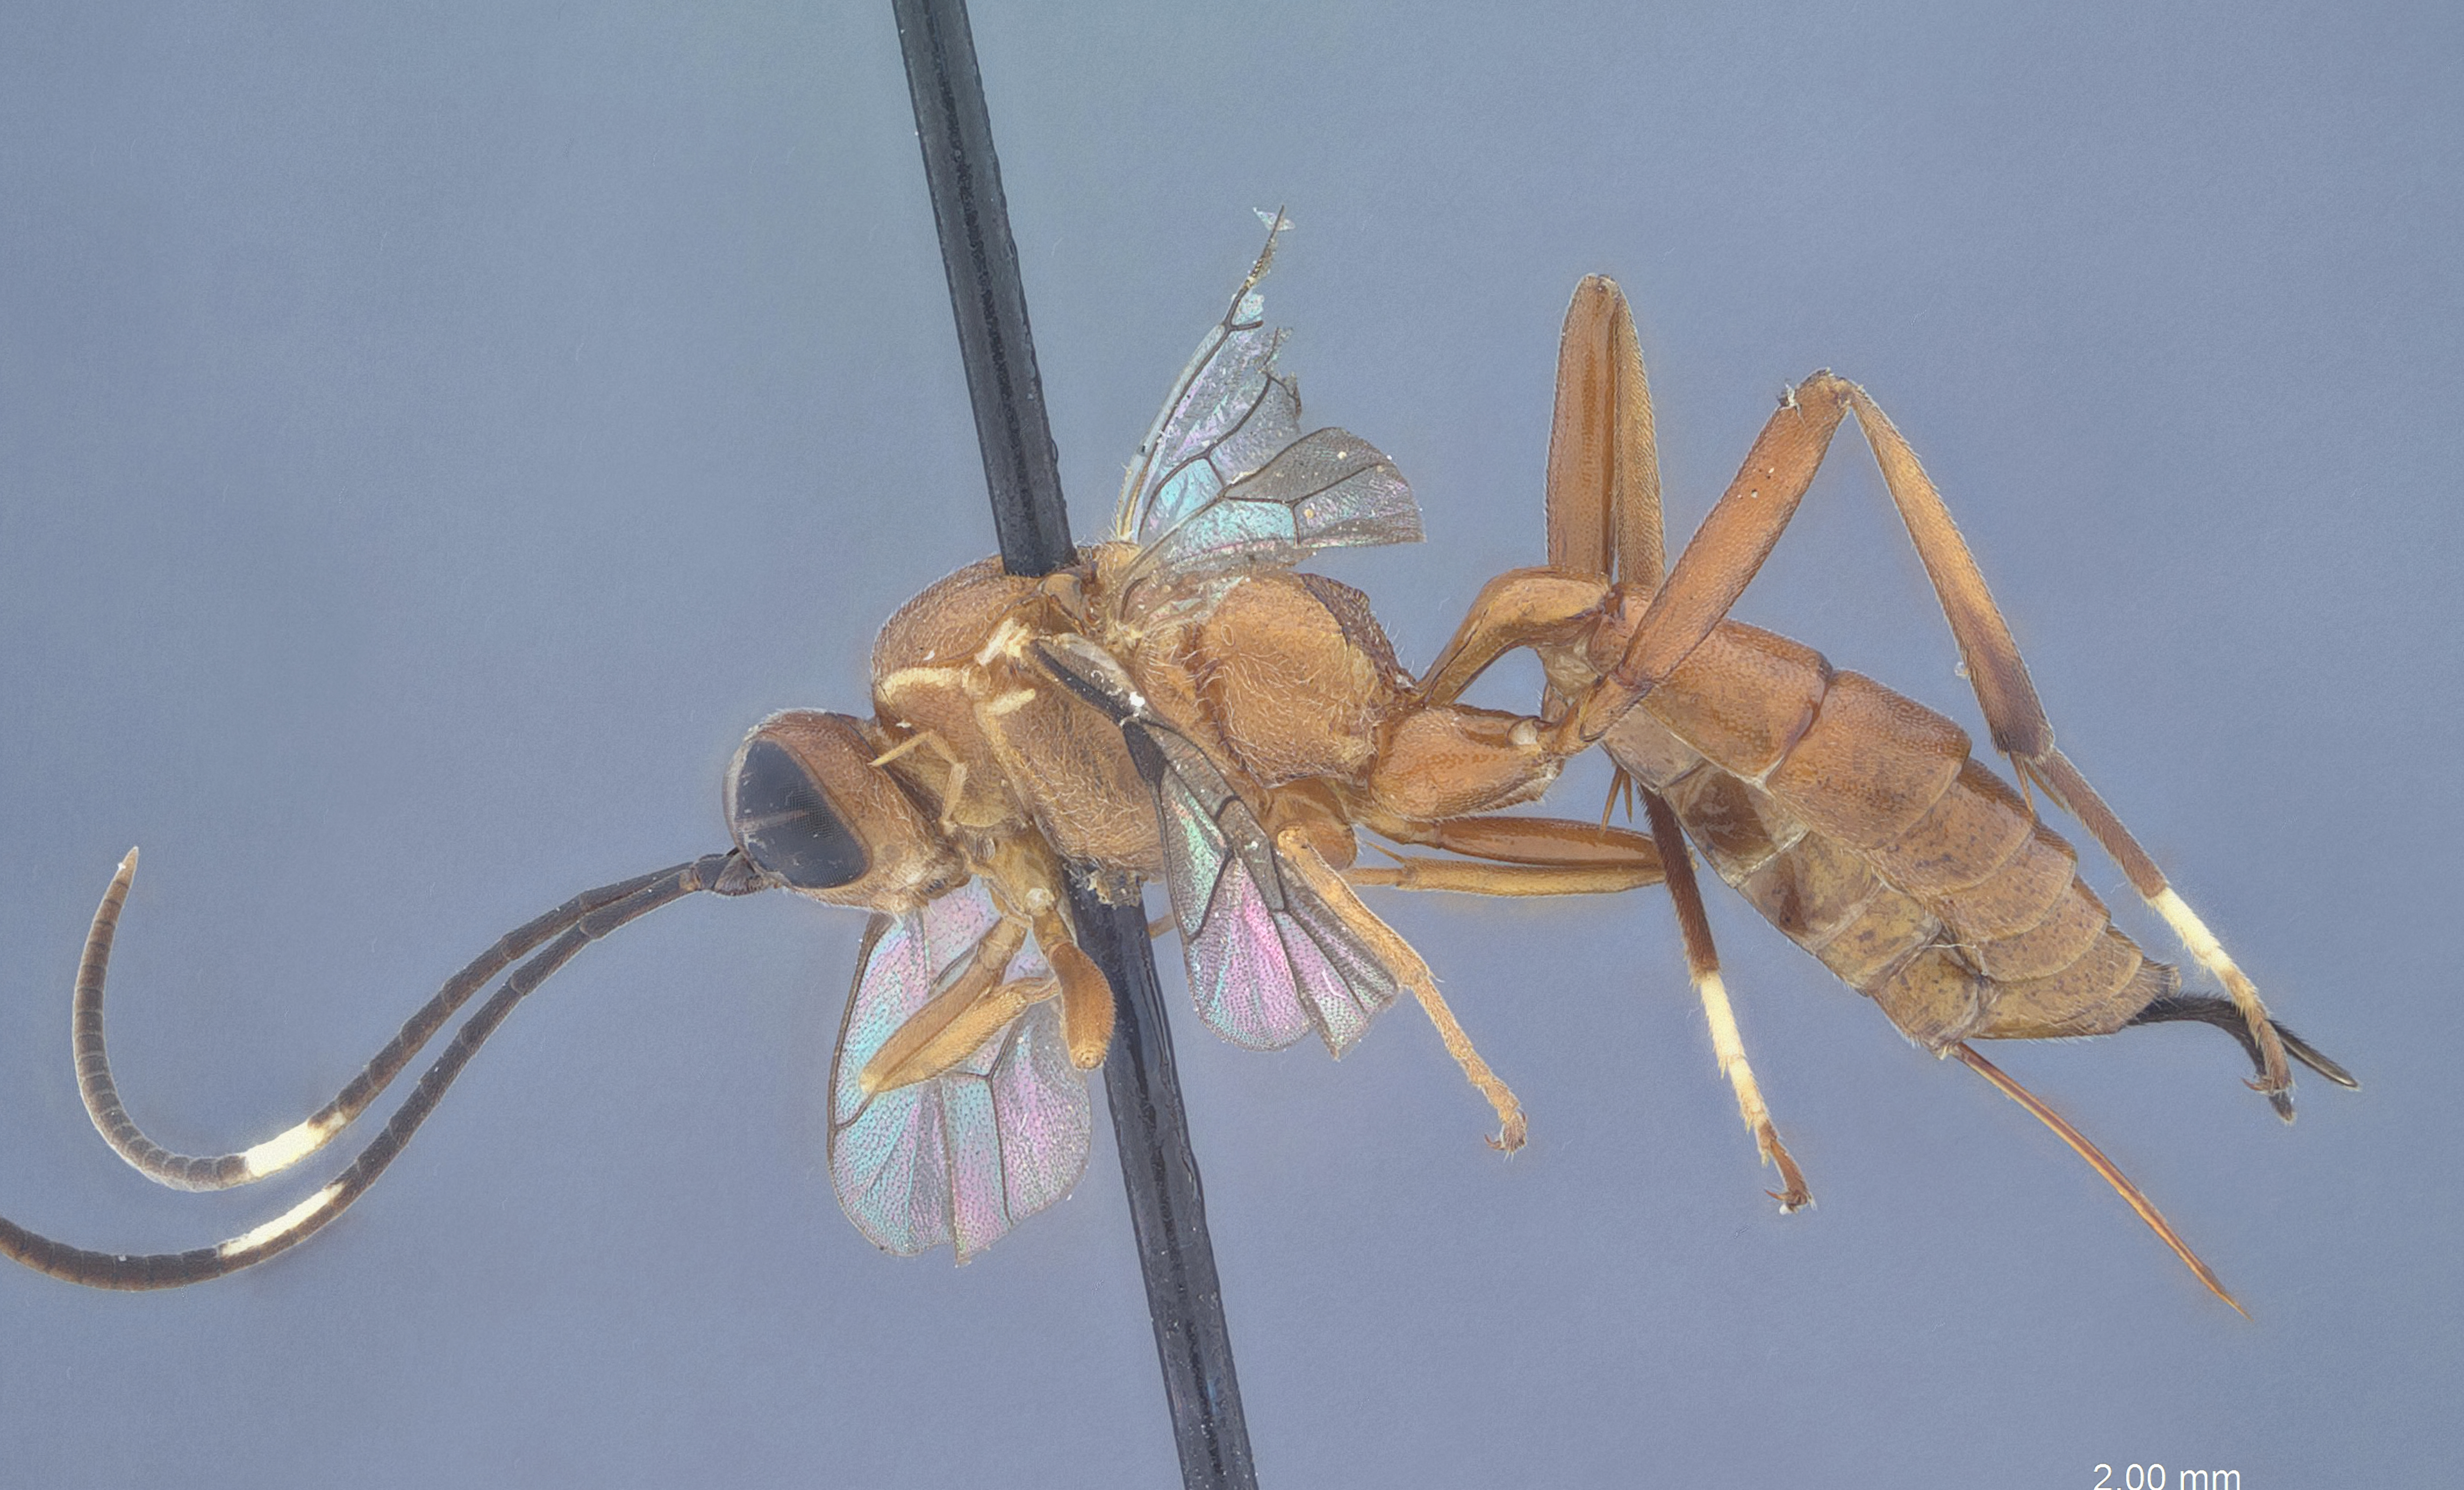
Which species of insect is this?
Listrognathus paludata
